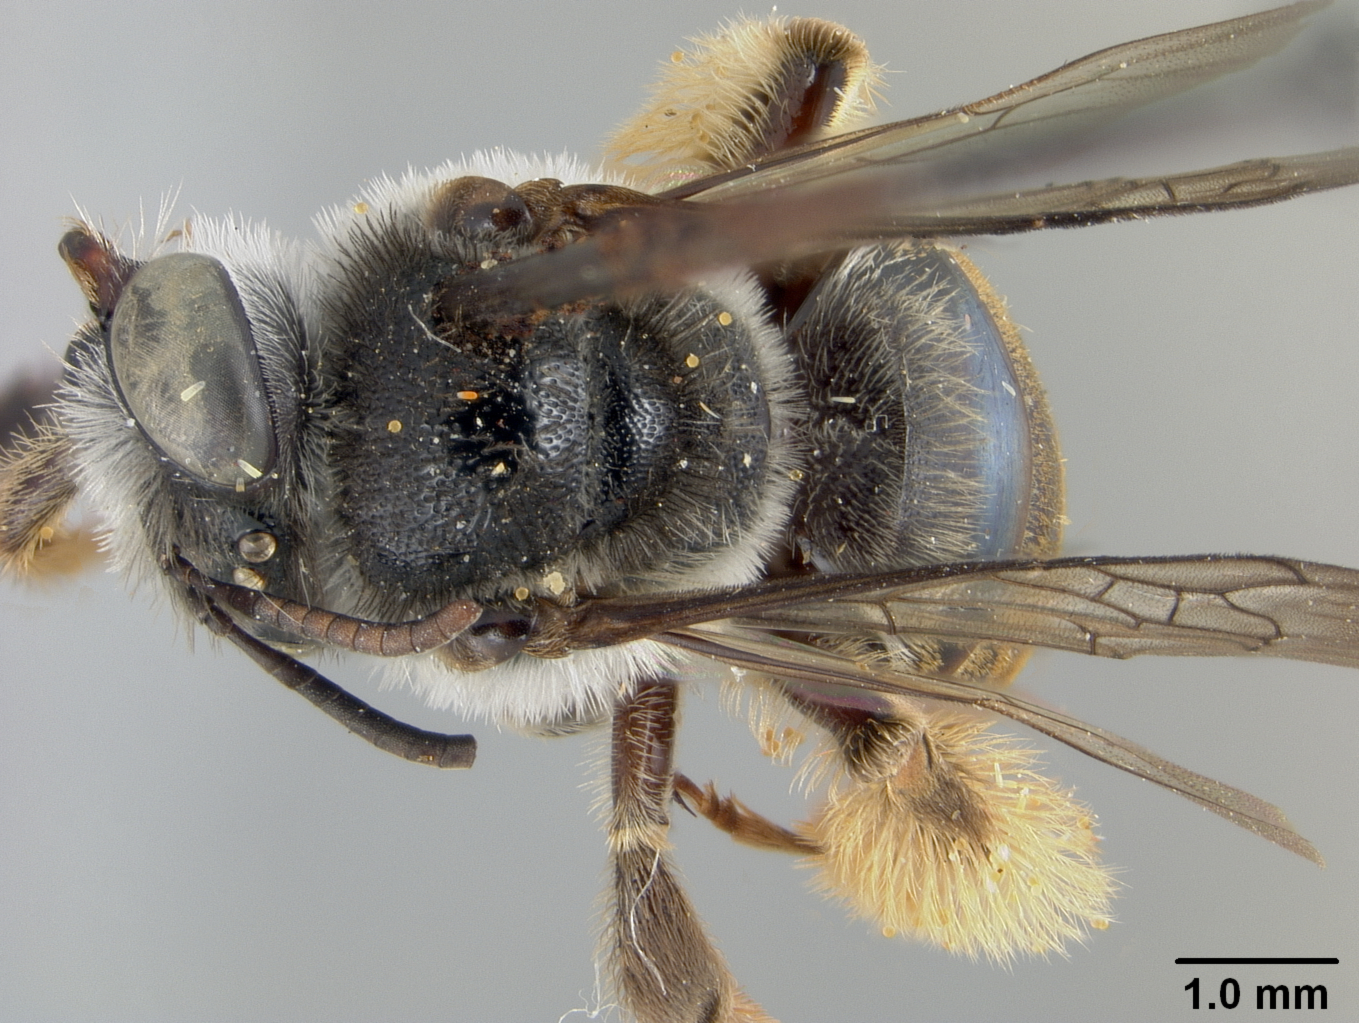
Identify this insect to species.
Exomalopsis rufitecta
